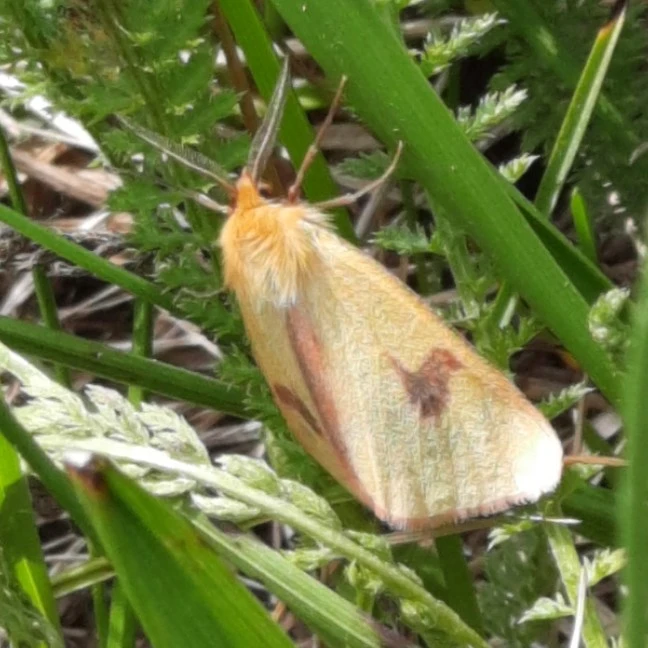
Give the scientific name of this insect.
Diacrisia sannio
